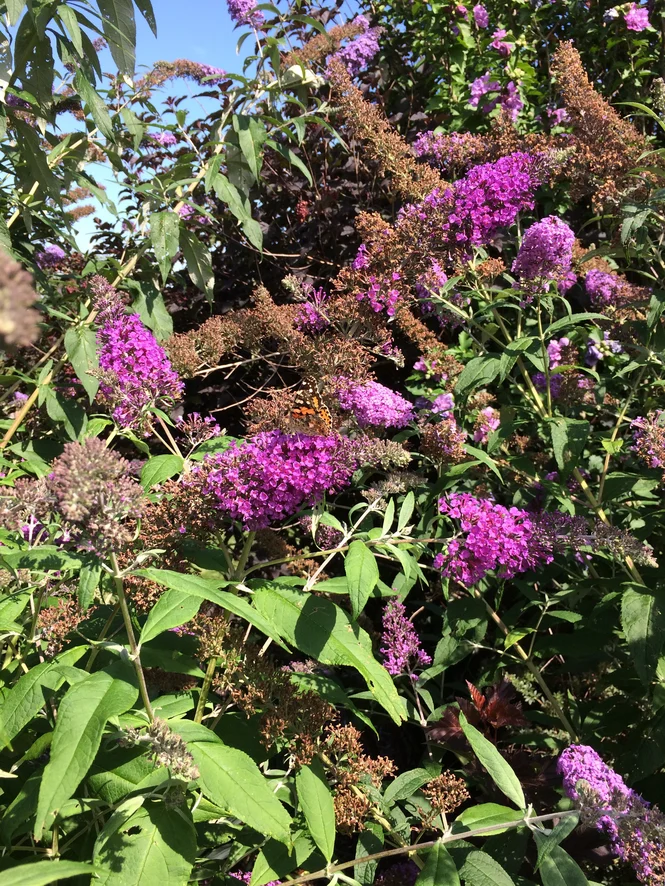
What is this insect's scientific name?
Vanessa cardui
